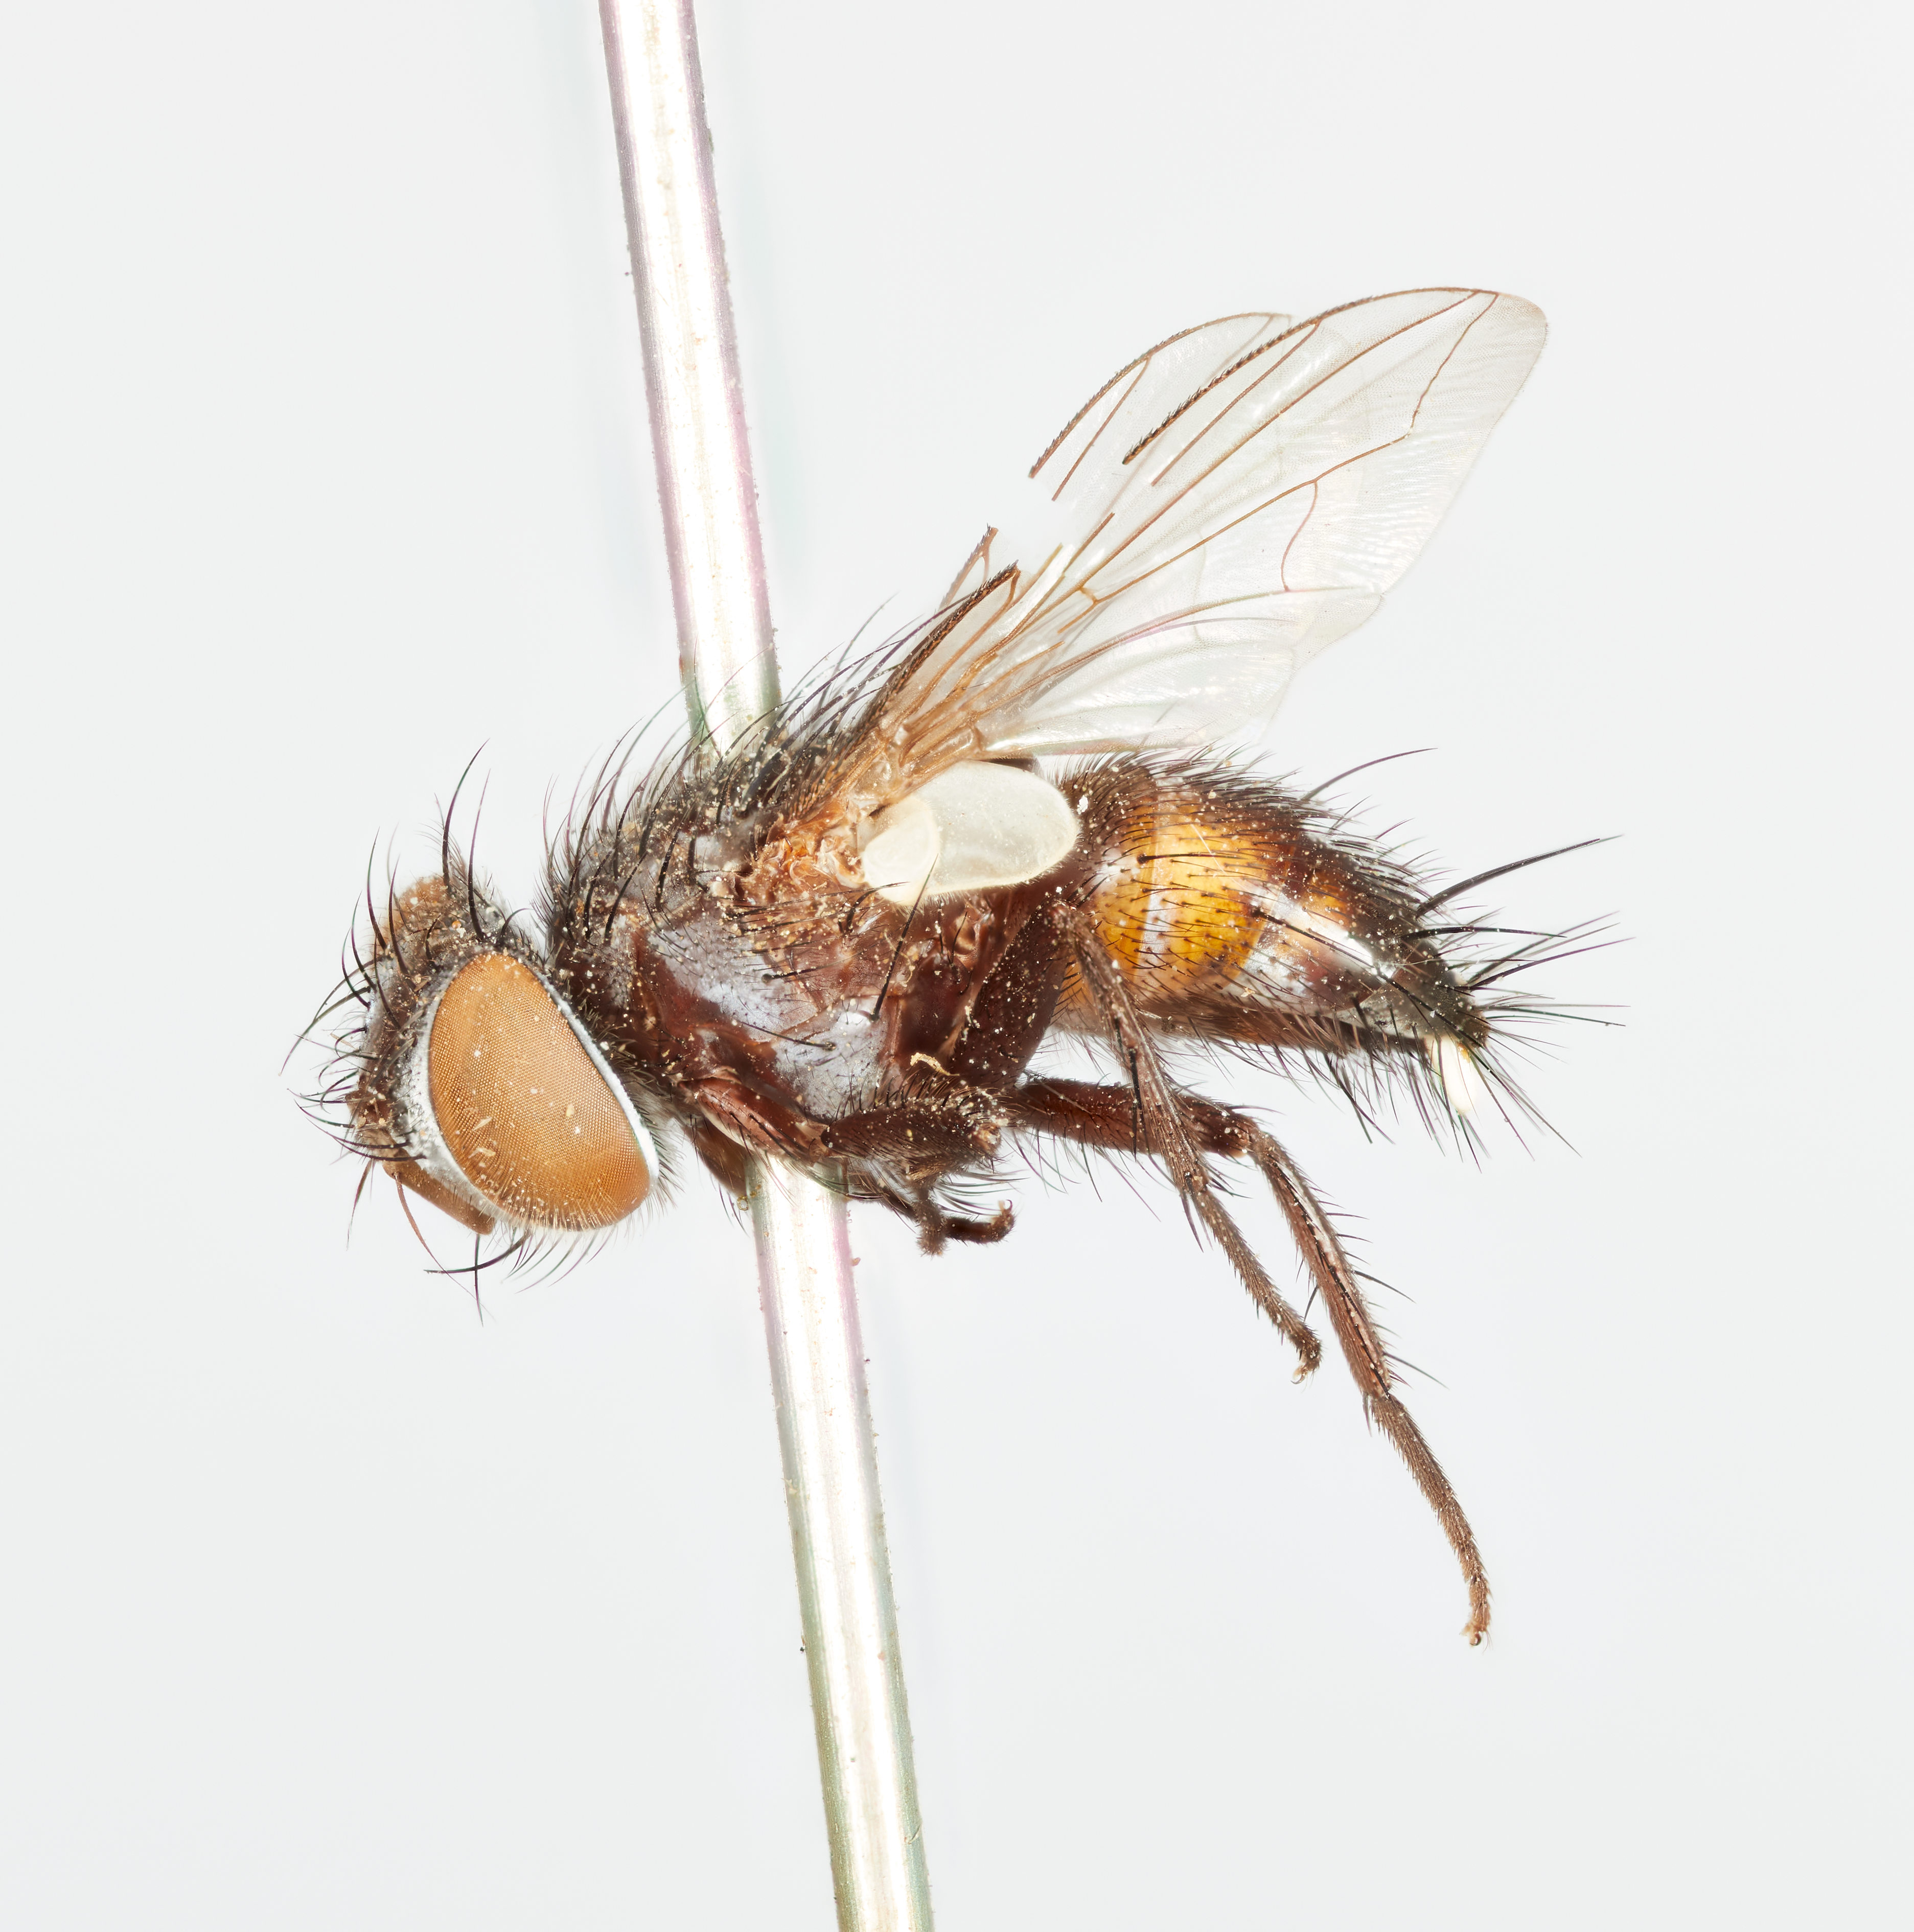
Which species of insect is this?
Winthemia antennalis
